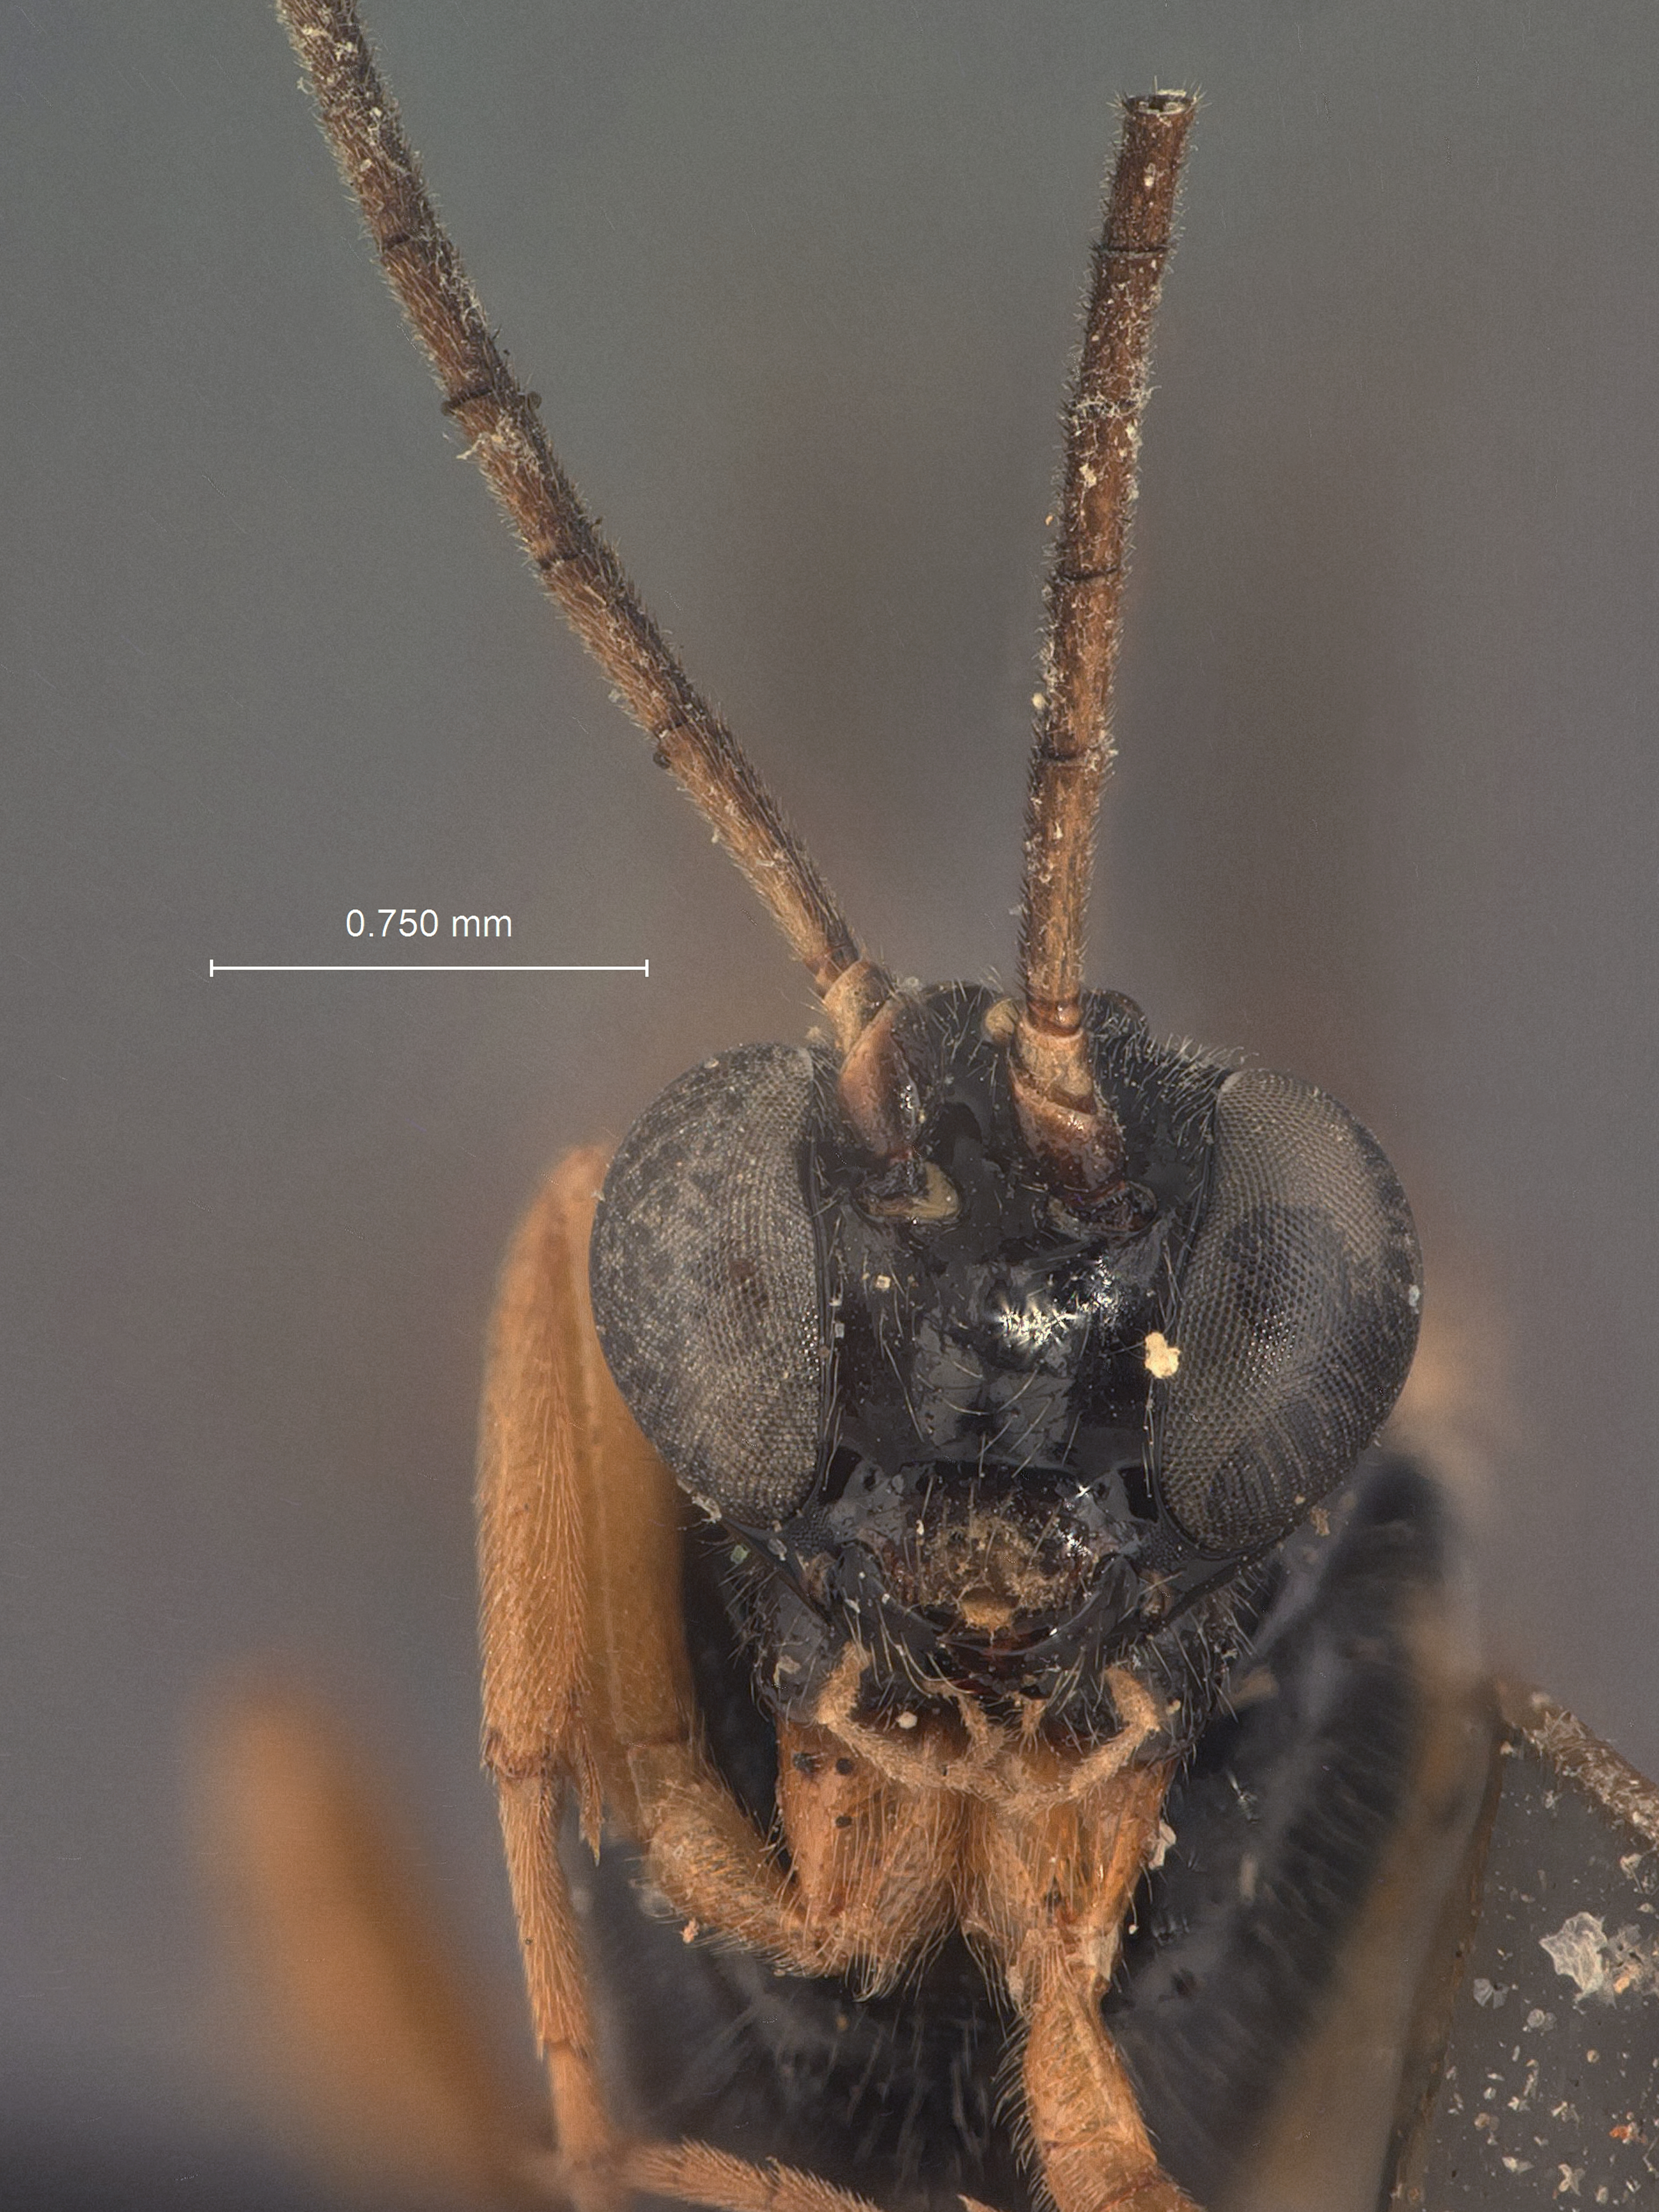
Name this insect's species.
Epiurus foliae
